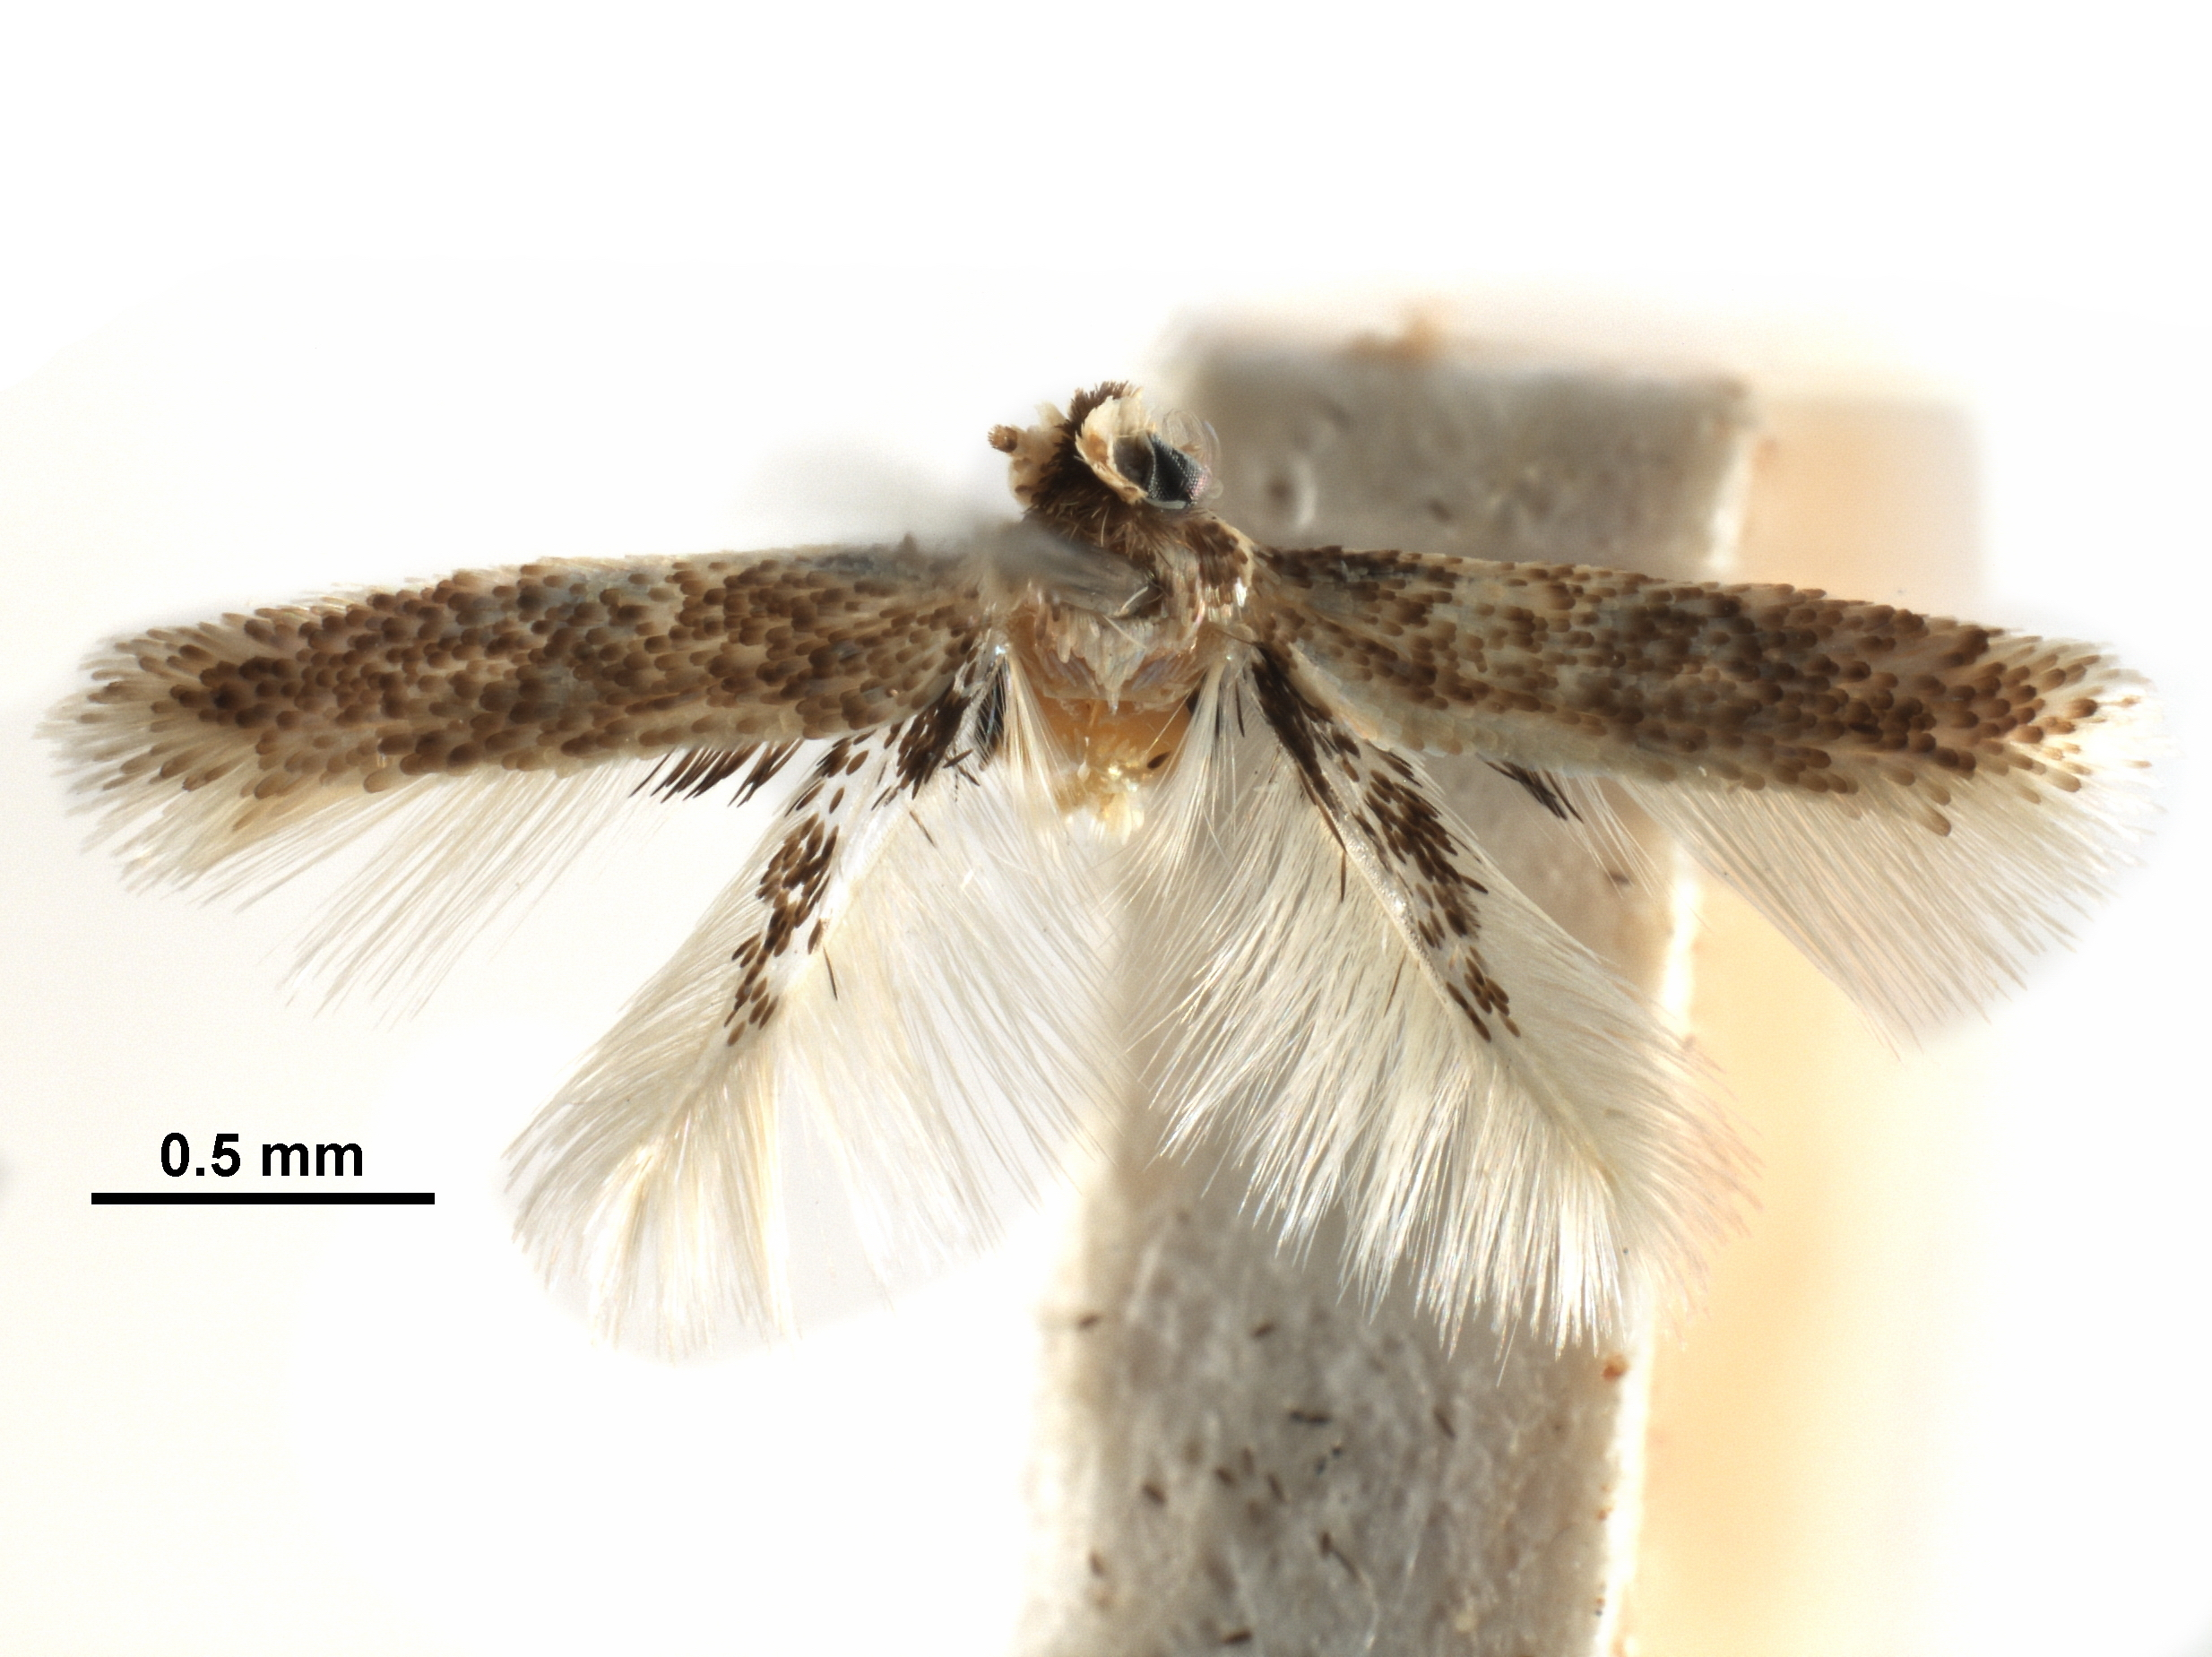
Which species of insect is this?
Acalyptris postalatratus
